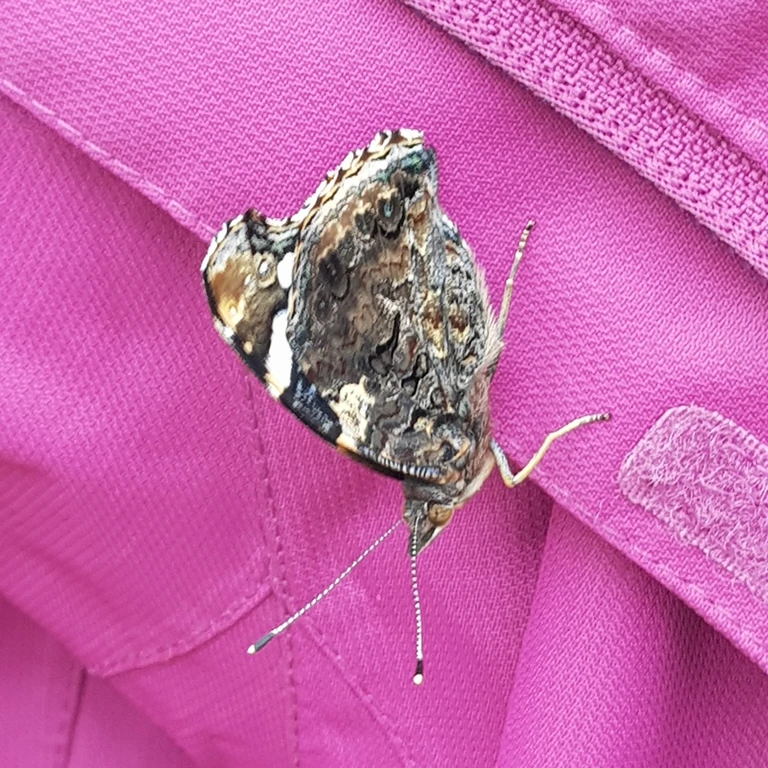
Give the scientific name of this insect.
Vanessa atalanta
